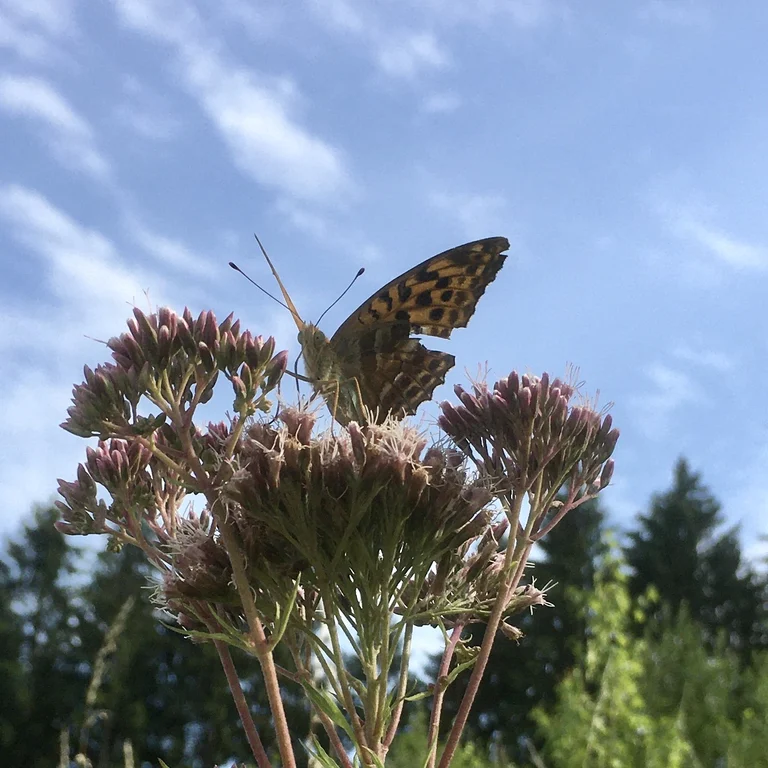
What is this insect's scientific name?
Argynnis paphia
